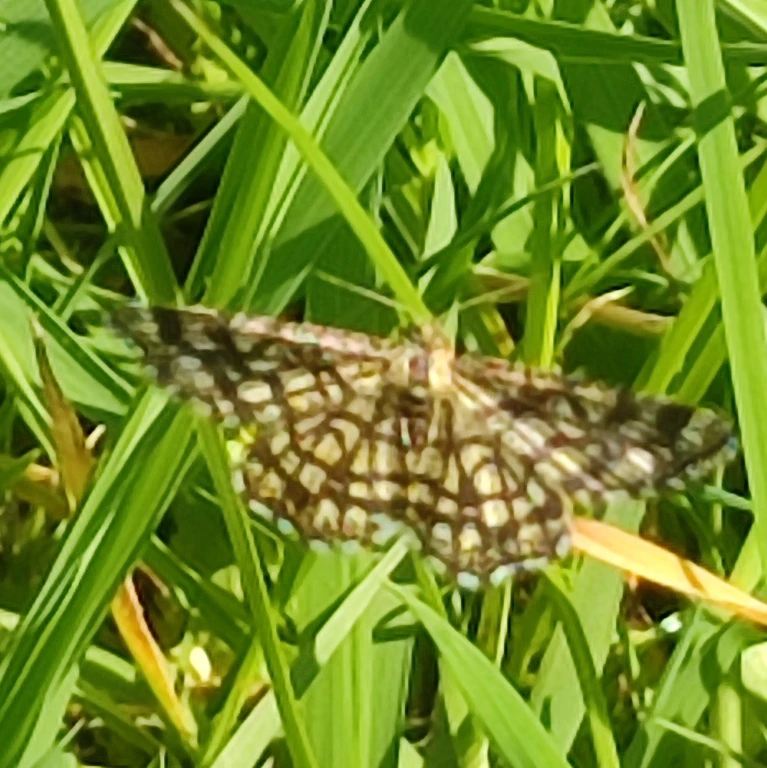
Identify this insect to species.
Chiasmia clathrata
